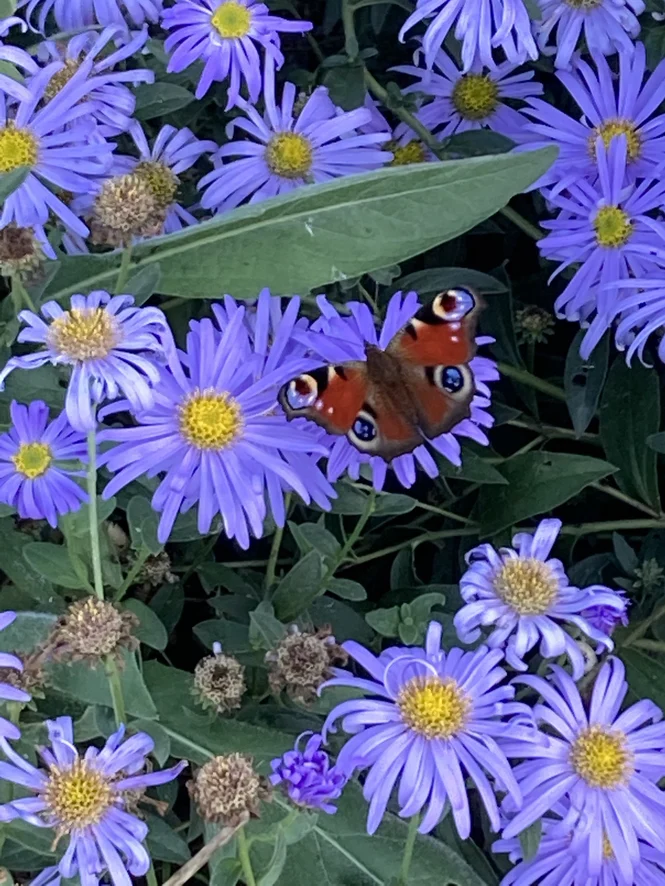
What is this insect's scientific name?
Aglais io
